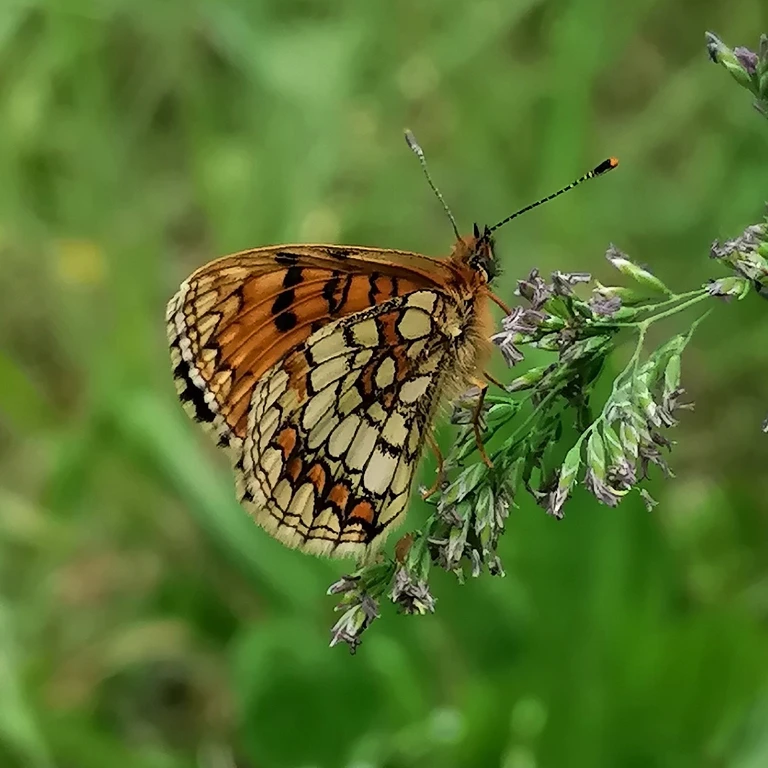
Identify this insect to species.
Melitaea athalia
